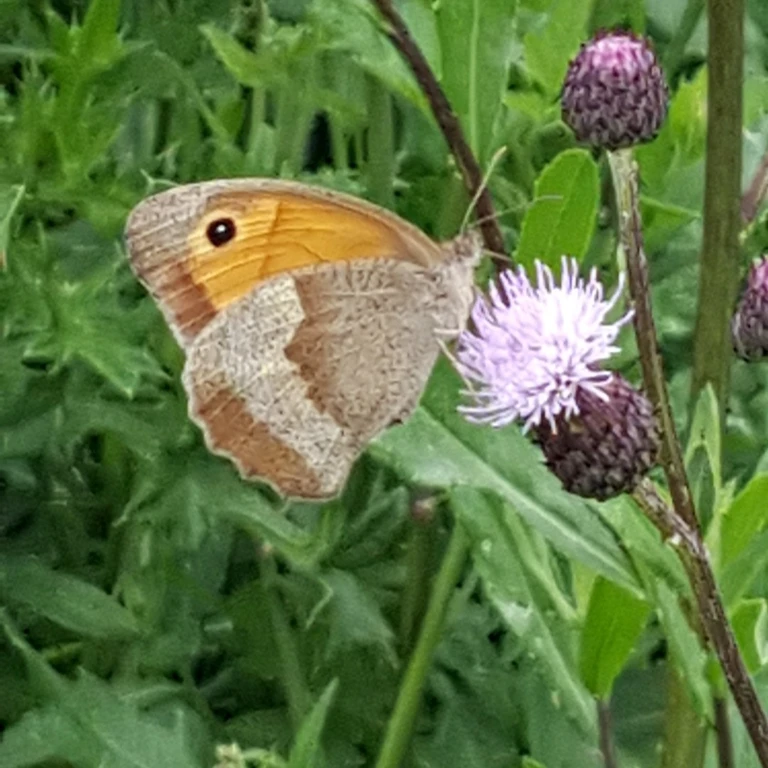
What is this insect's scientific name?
Maniola jurtina
